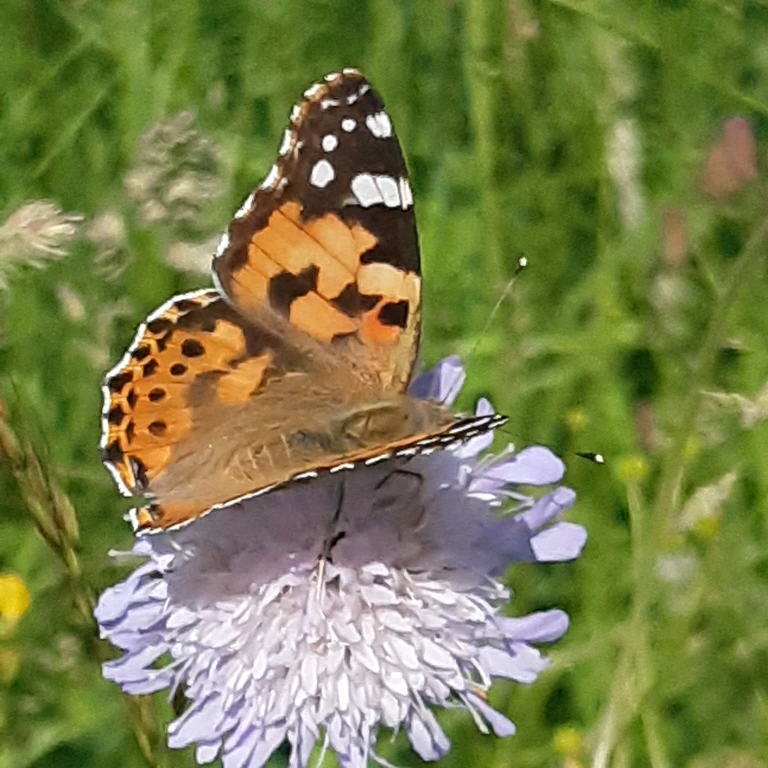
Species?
Vanessa cardui
